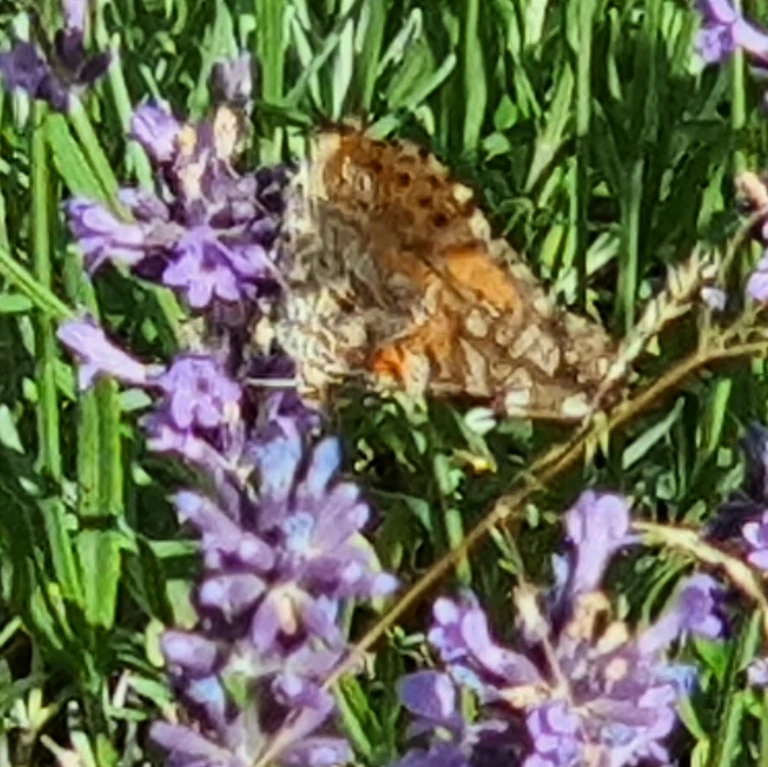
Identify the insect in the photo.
Vanessa cardui
